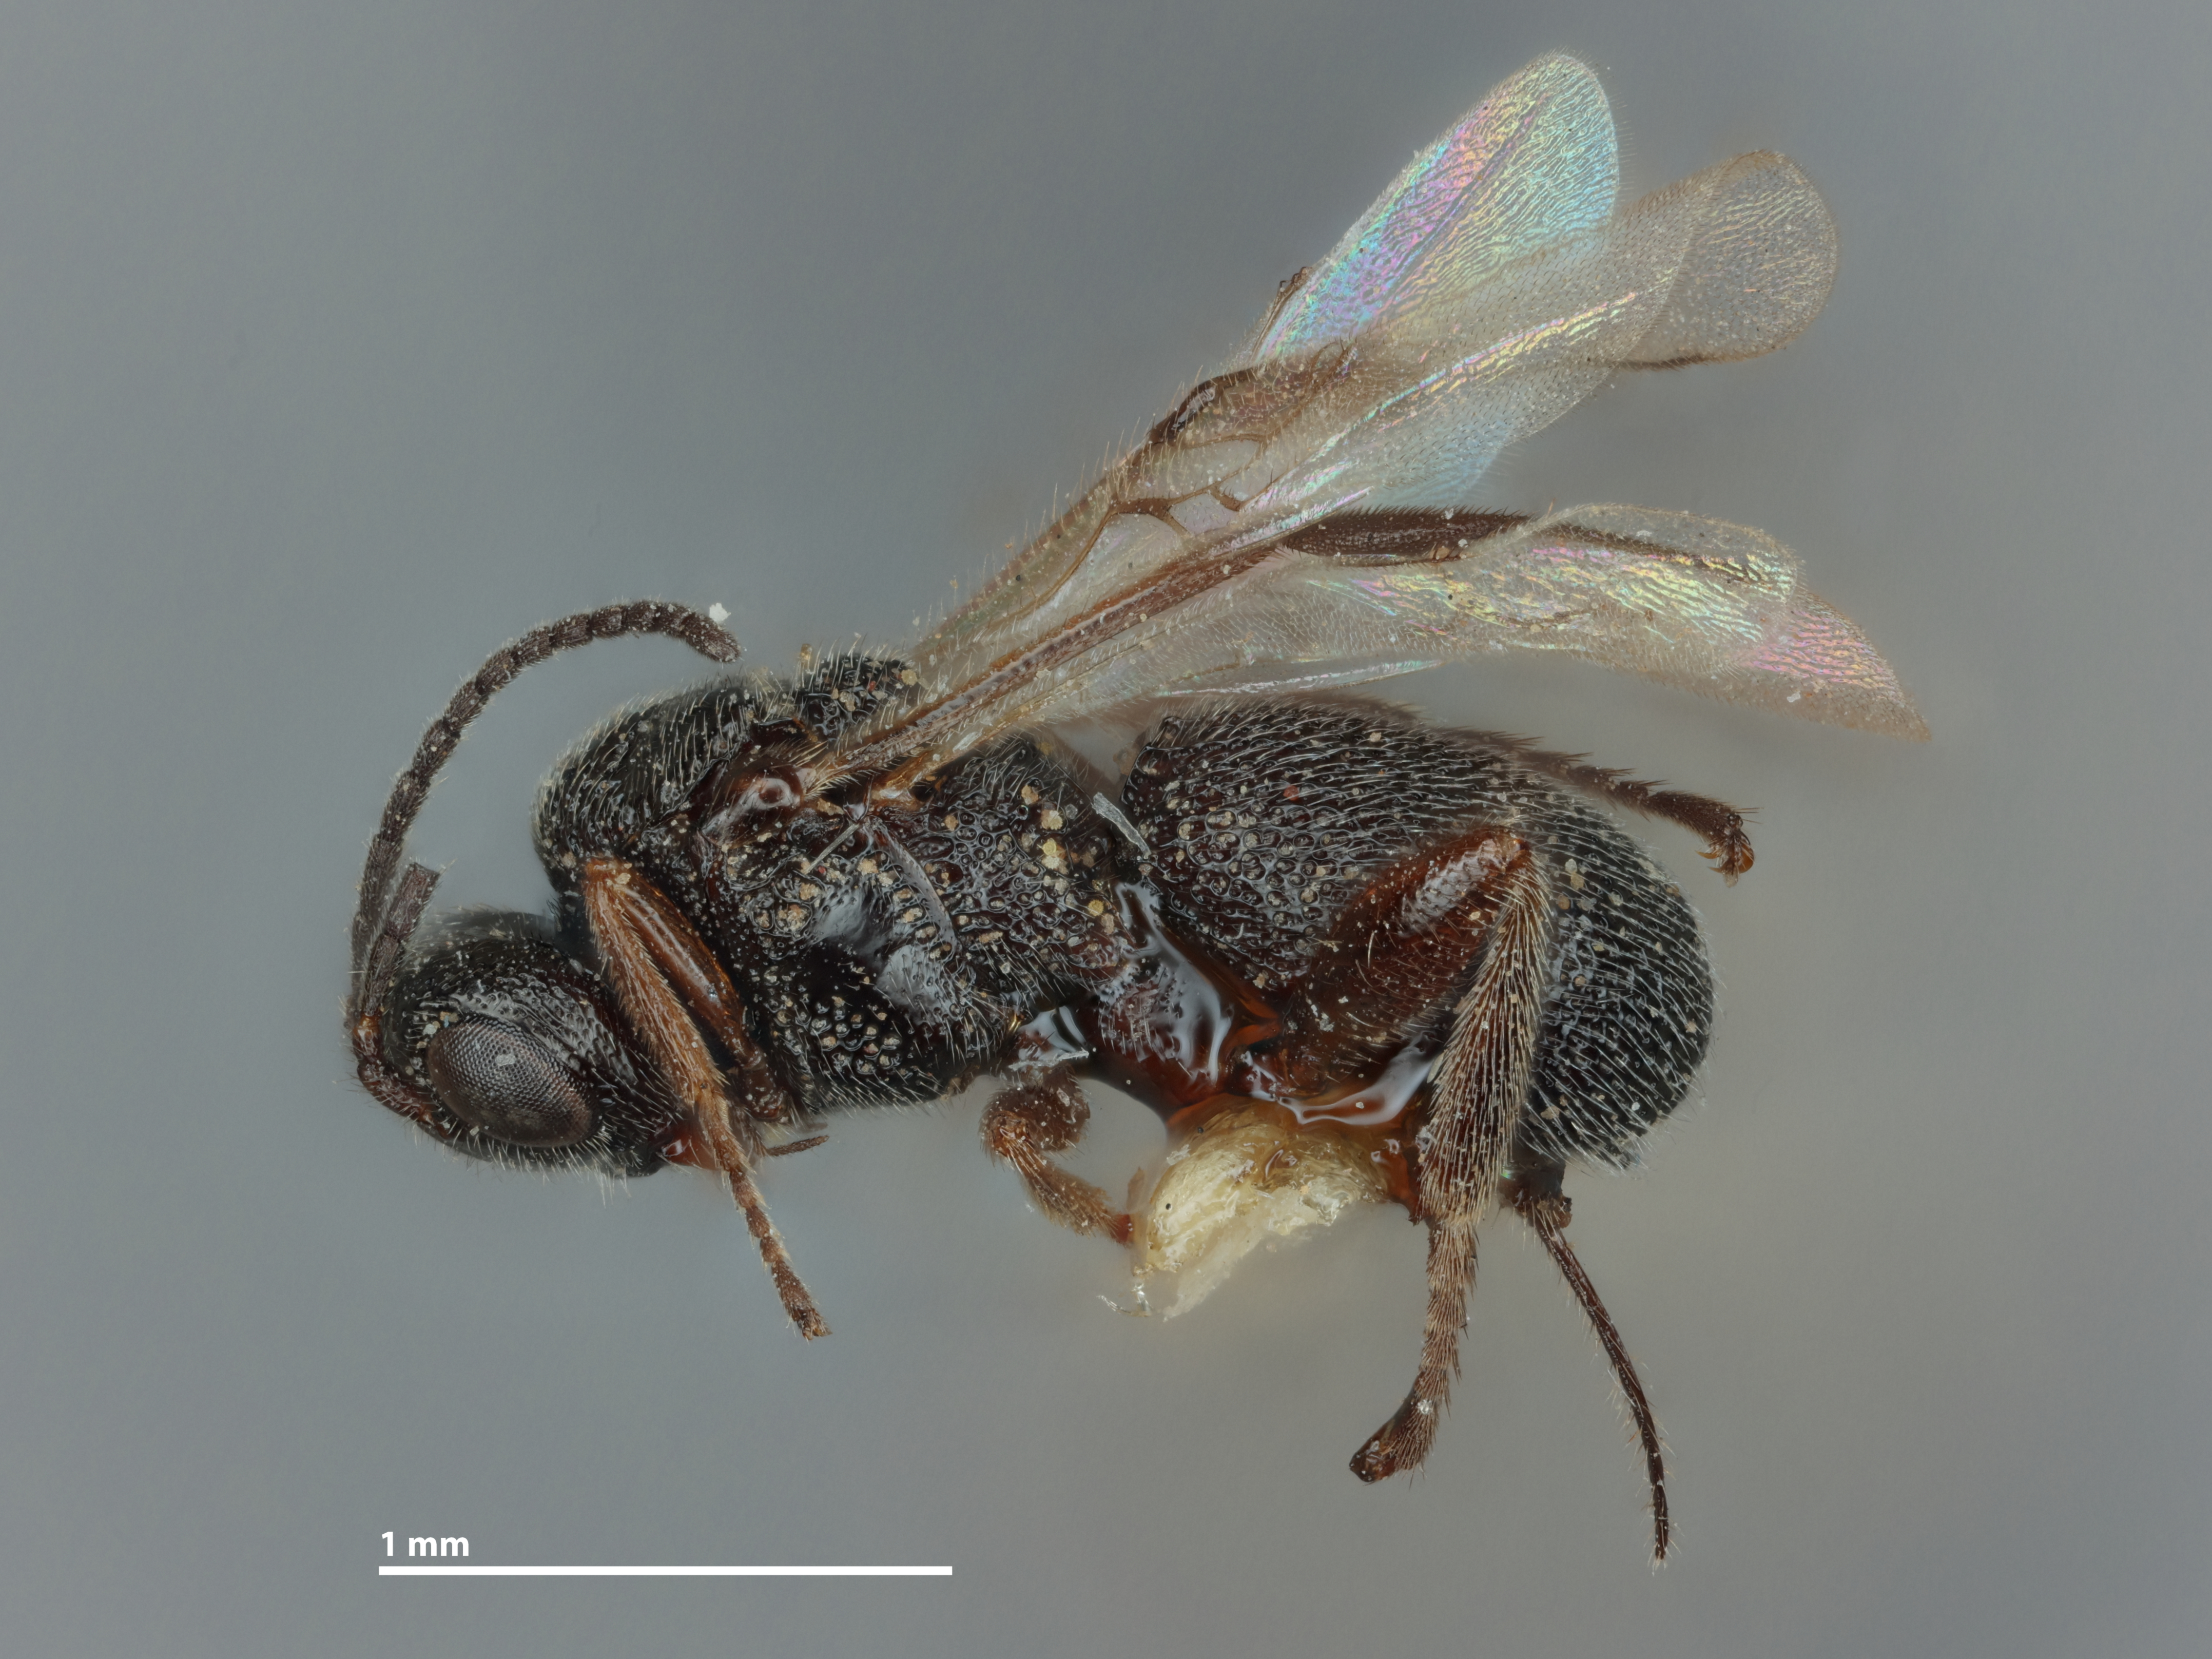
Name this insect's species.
Urosigalphus brevouipositorus
